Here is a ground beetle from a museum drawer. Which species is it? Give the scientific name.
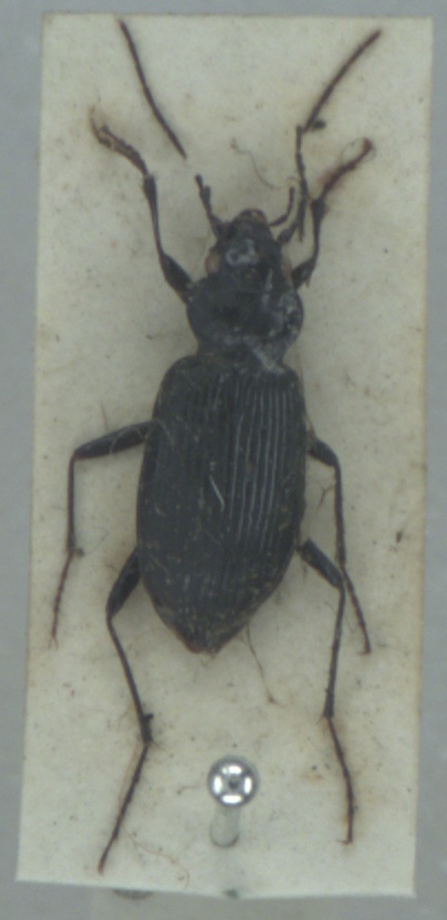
Nebria rufescens
